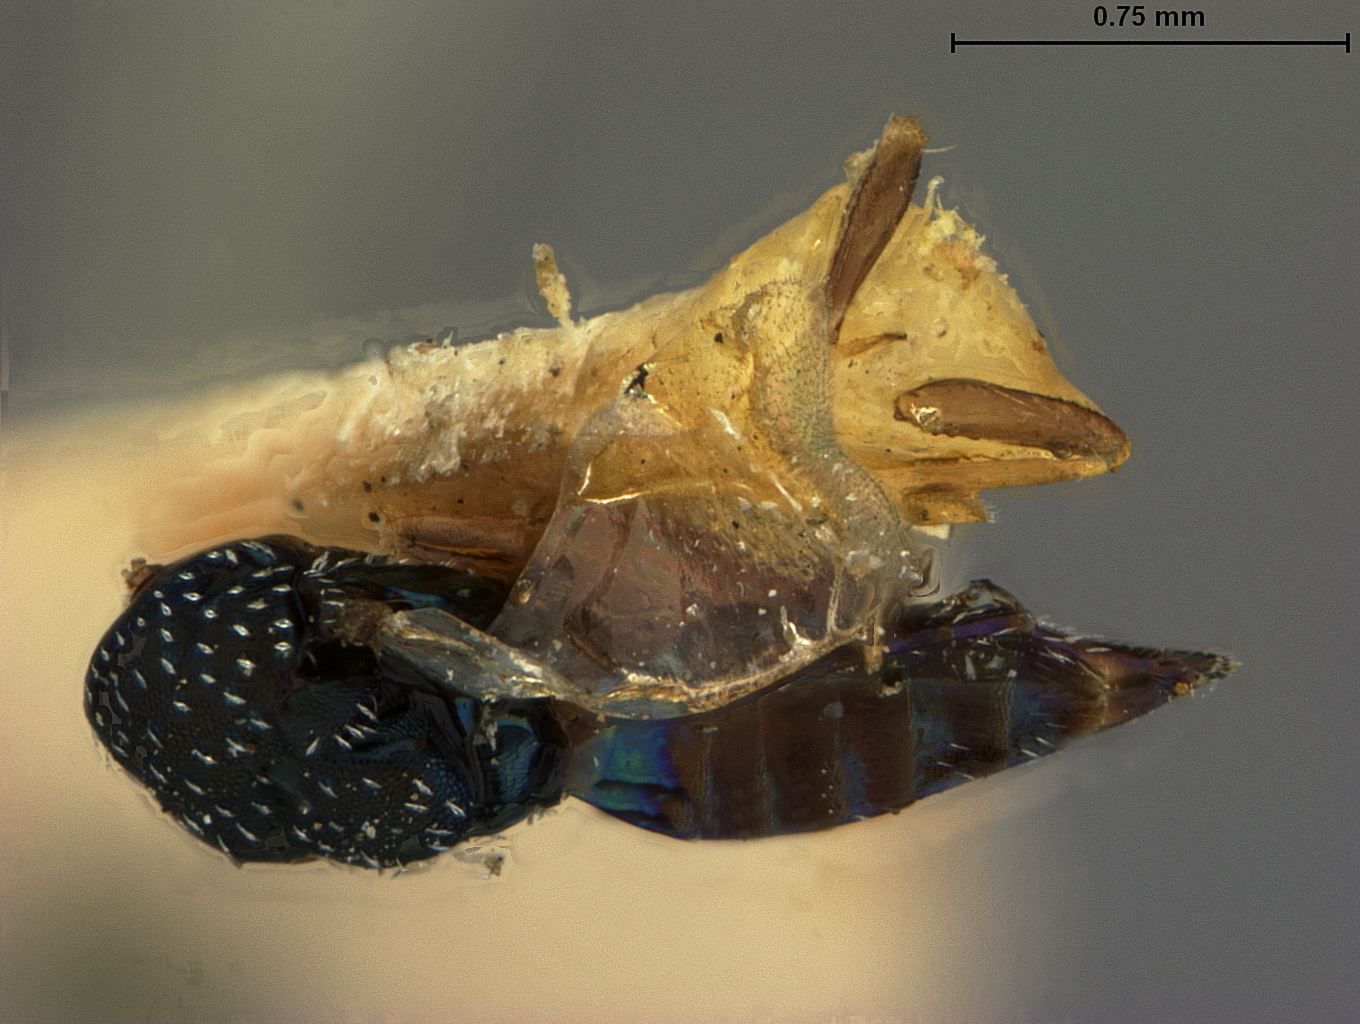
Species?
Catolaccus nigroaeneus
